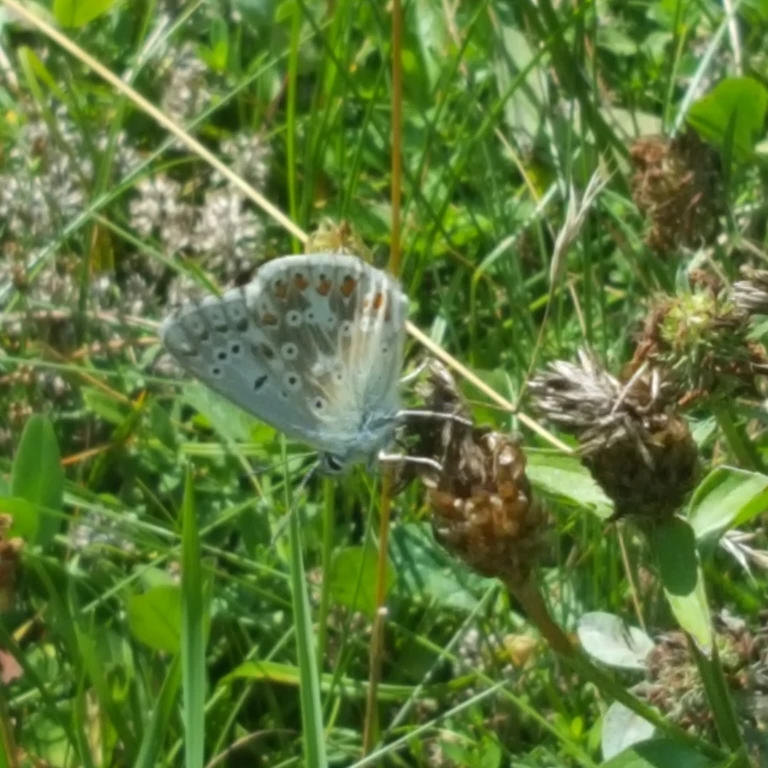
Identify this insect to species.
Lysandra coridon
